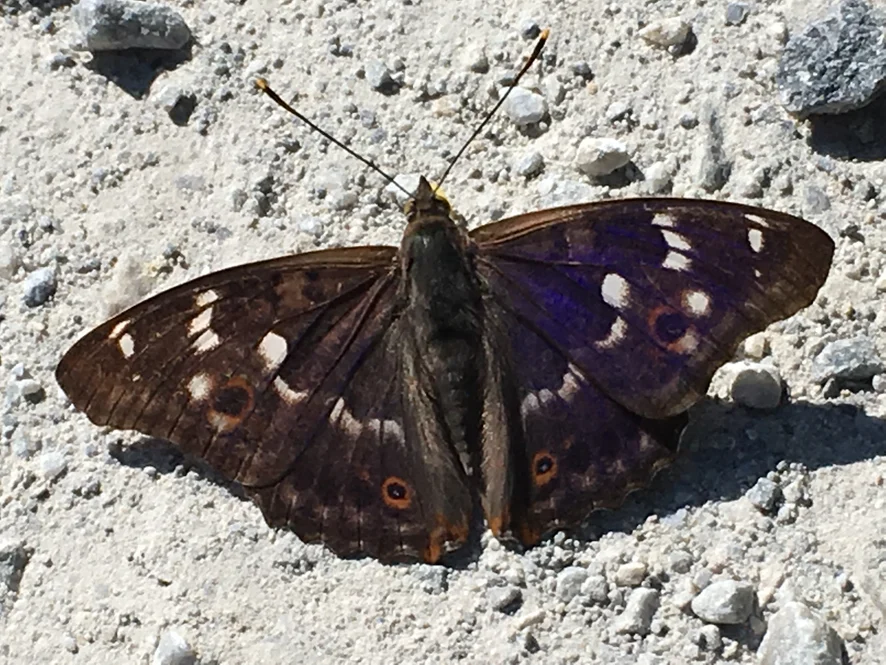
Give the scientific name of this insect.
Apatura ilia
